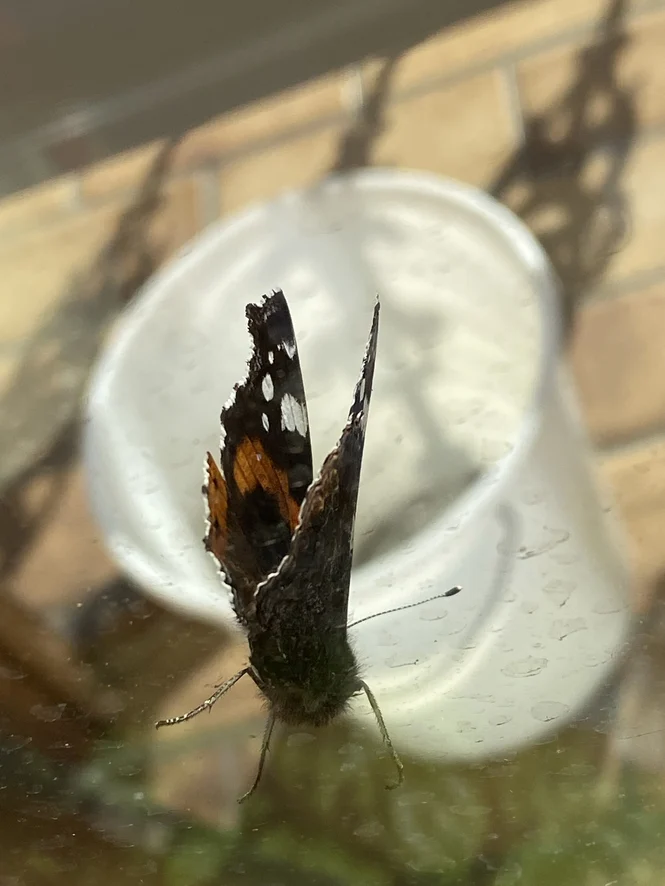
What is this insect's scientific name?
Vanessa atalanta
